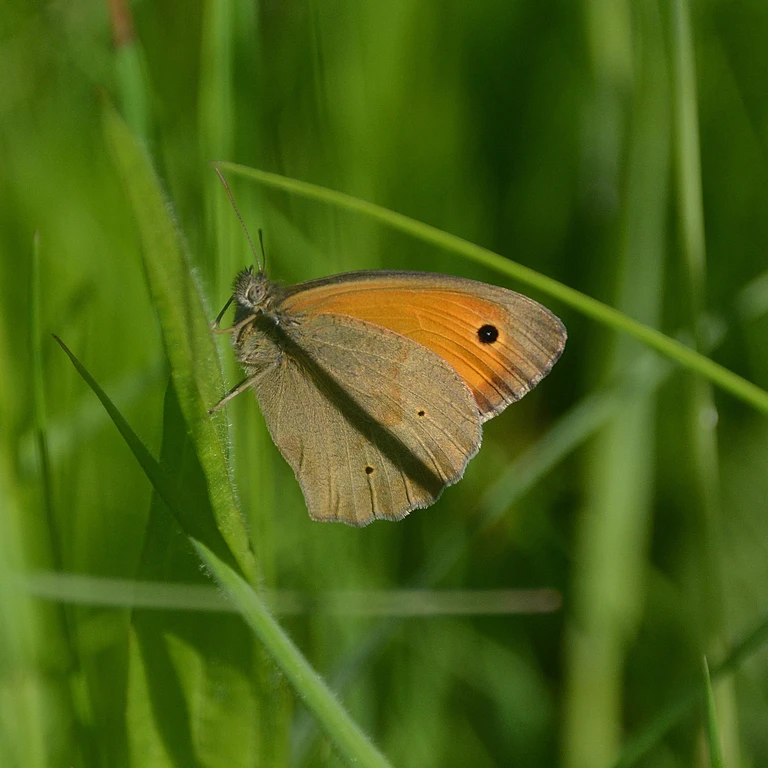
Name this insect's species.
Maniola jurtina
